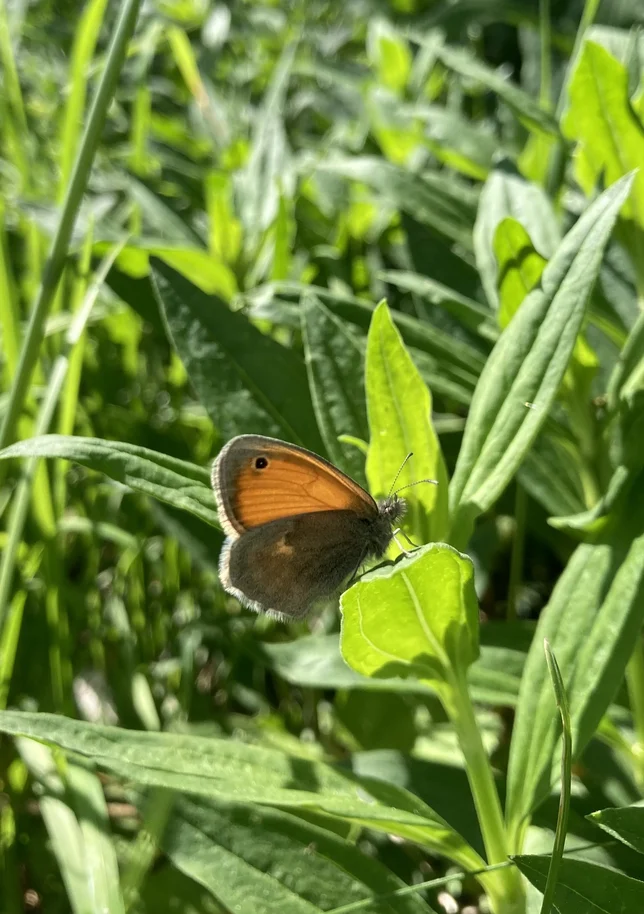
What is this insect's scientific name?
Coenonympha pamphilus
